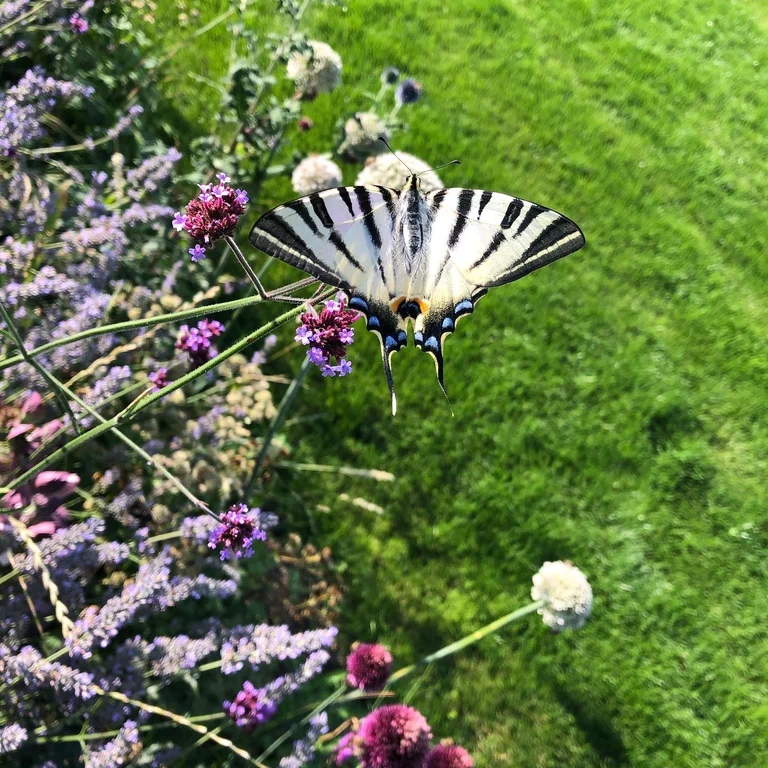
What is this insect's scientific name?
Iphiclides podalirius
